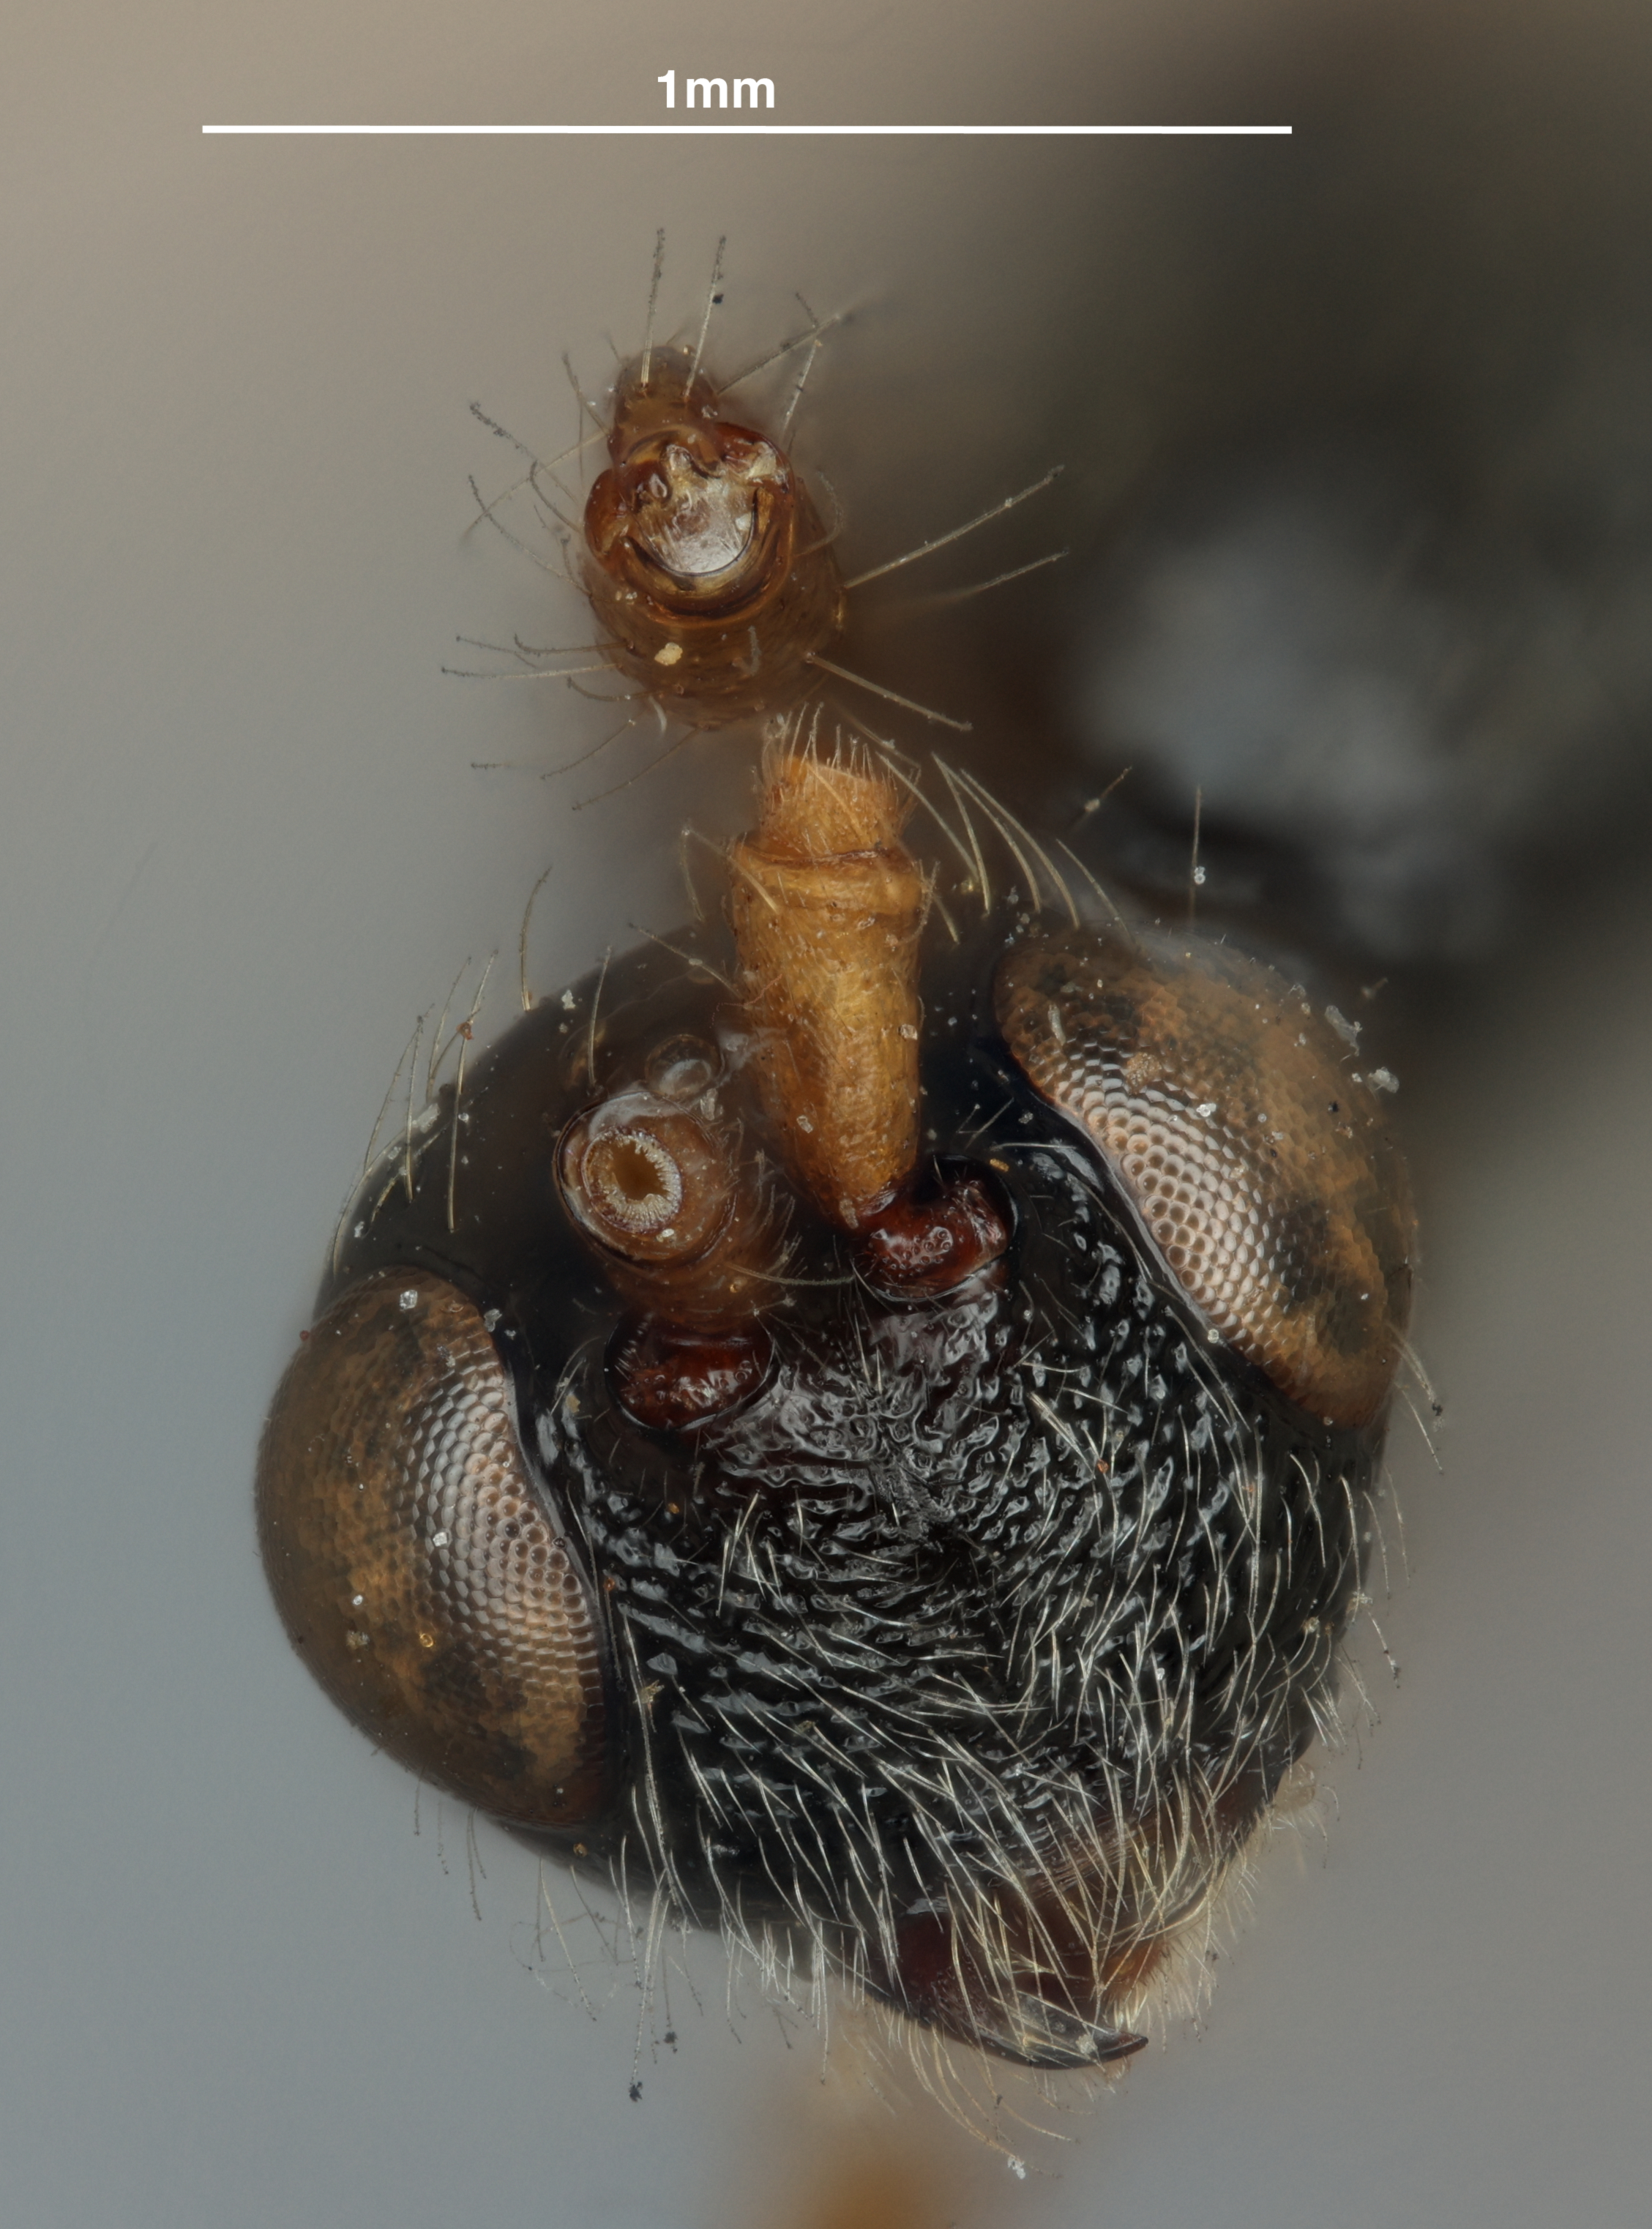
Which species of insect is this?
Paraspathius usipetes
